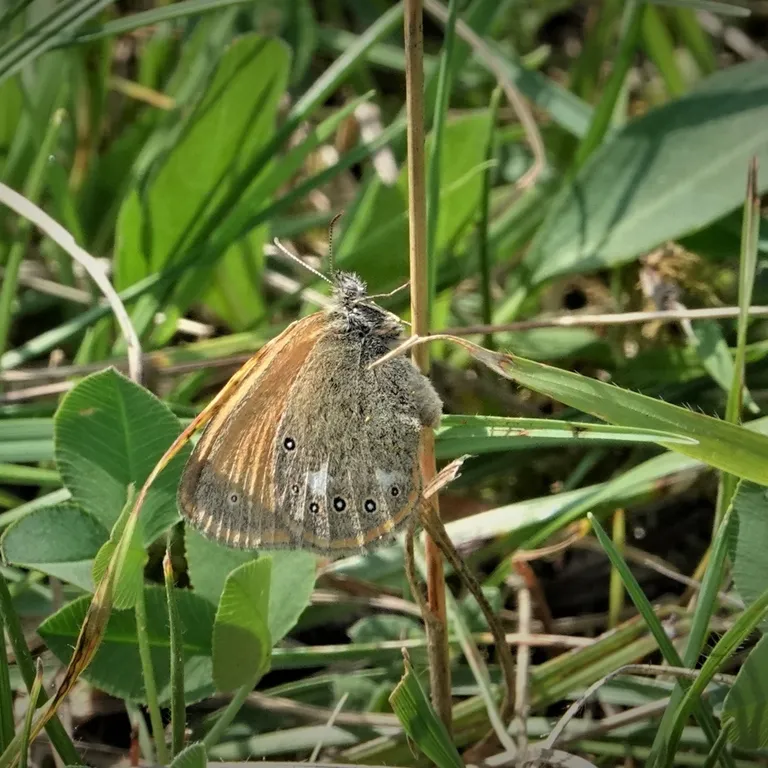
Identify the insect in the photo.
Coenonympha glycerion (also Coenonympha iphis)
